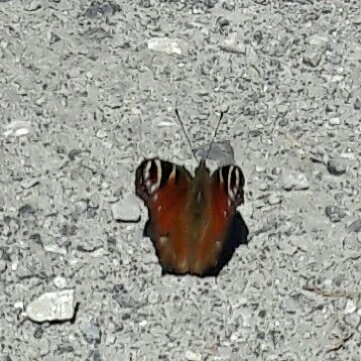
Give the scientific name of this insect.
Aglais io
